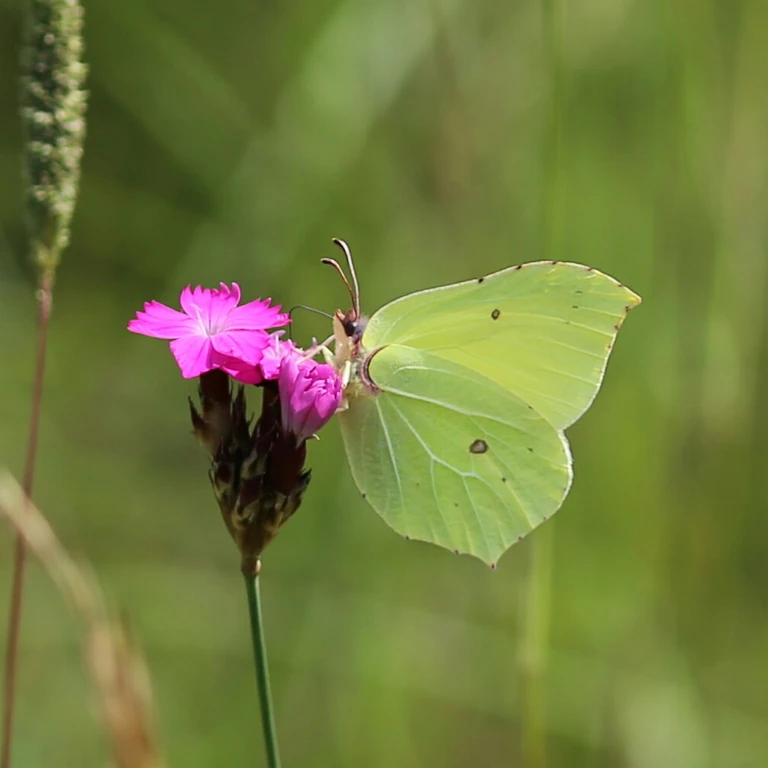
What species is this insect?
Gonepteryx rhamni
